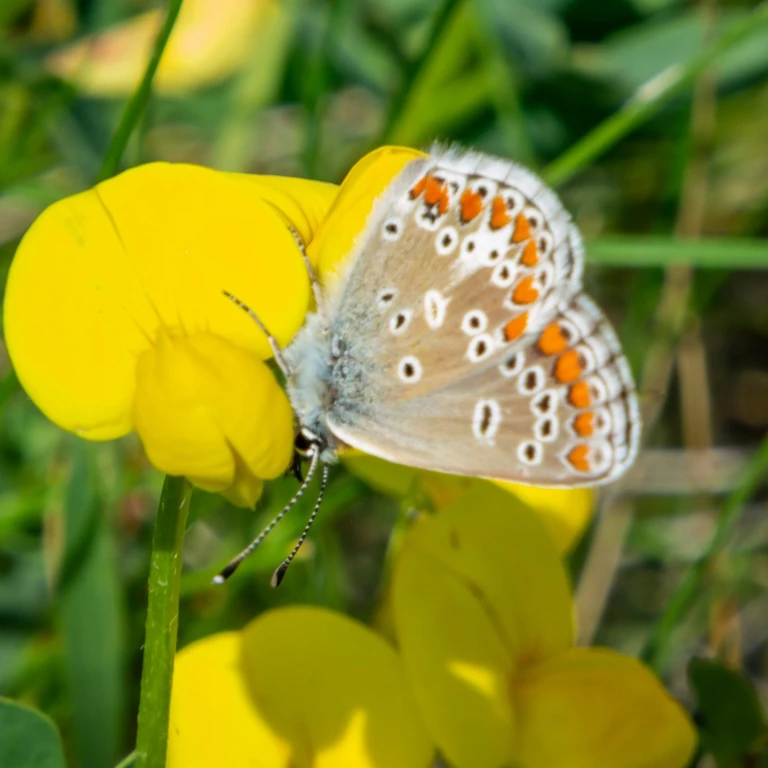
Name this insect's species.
Aricia agestis/artaxerxes
